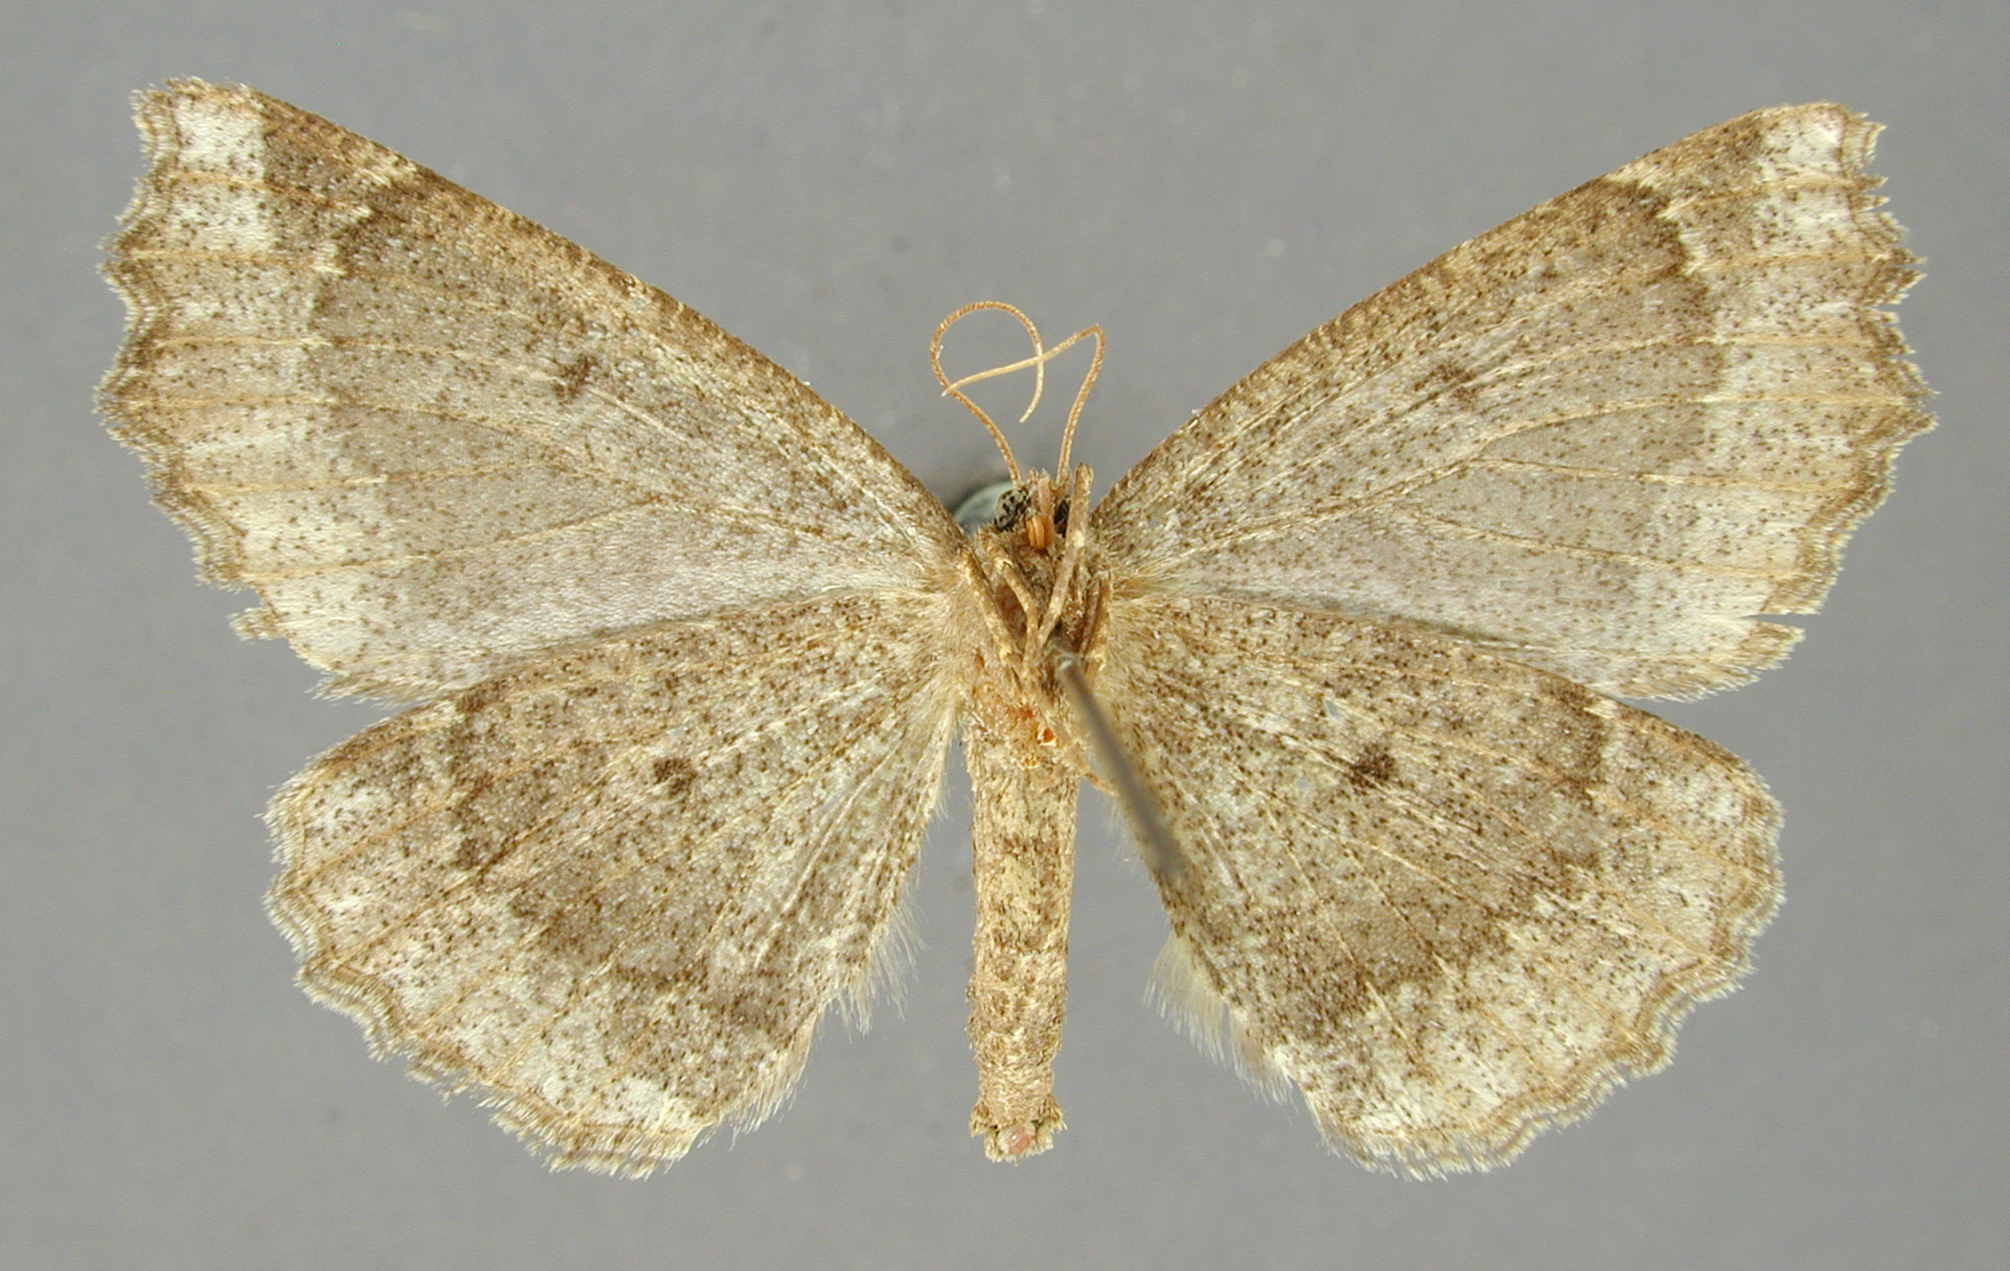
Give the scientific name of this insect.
Digonodes maidiena
